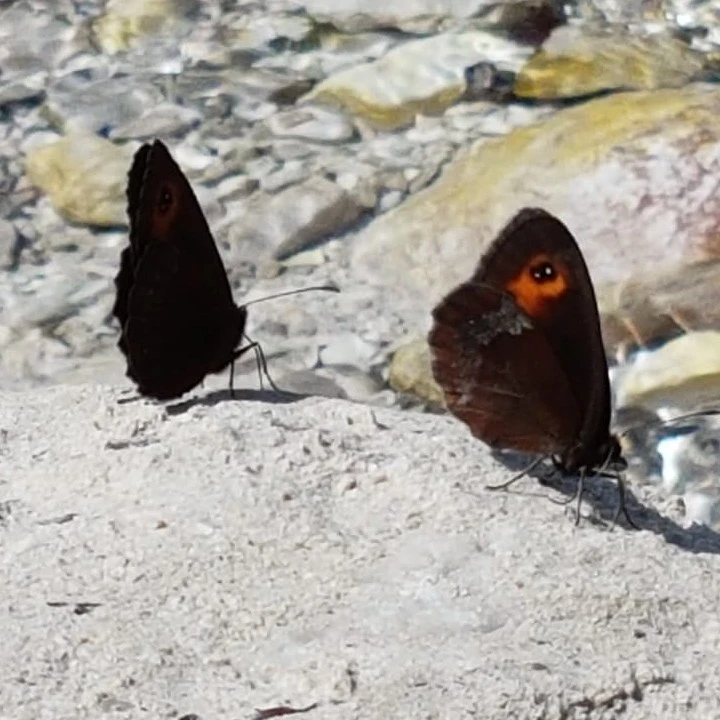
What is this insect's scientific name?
Erebia aethiops
